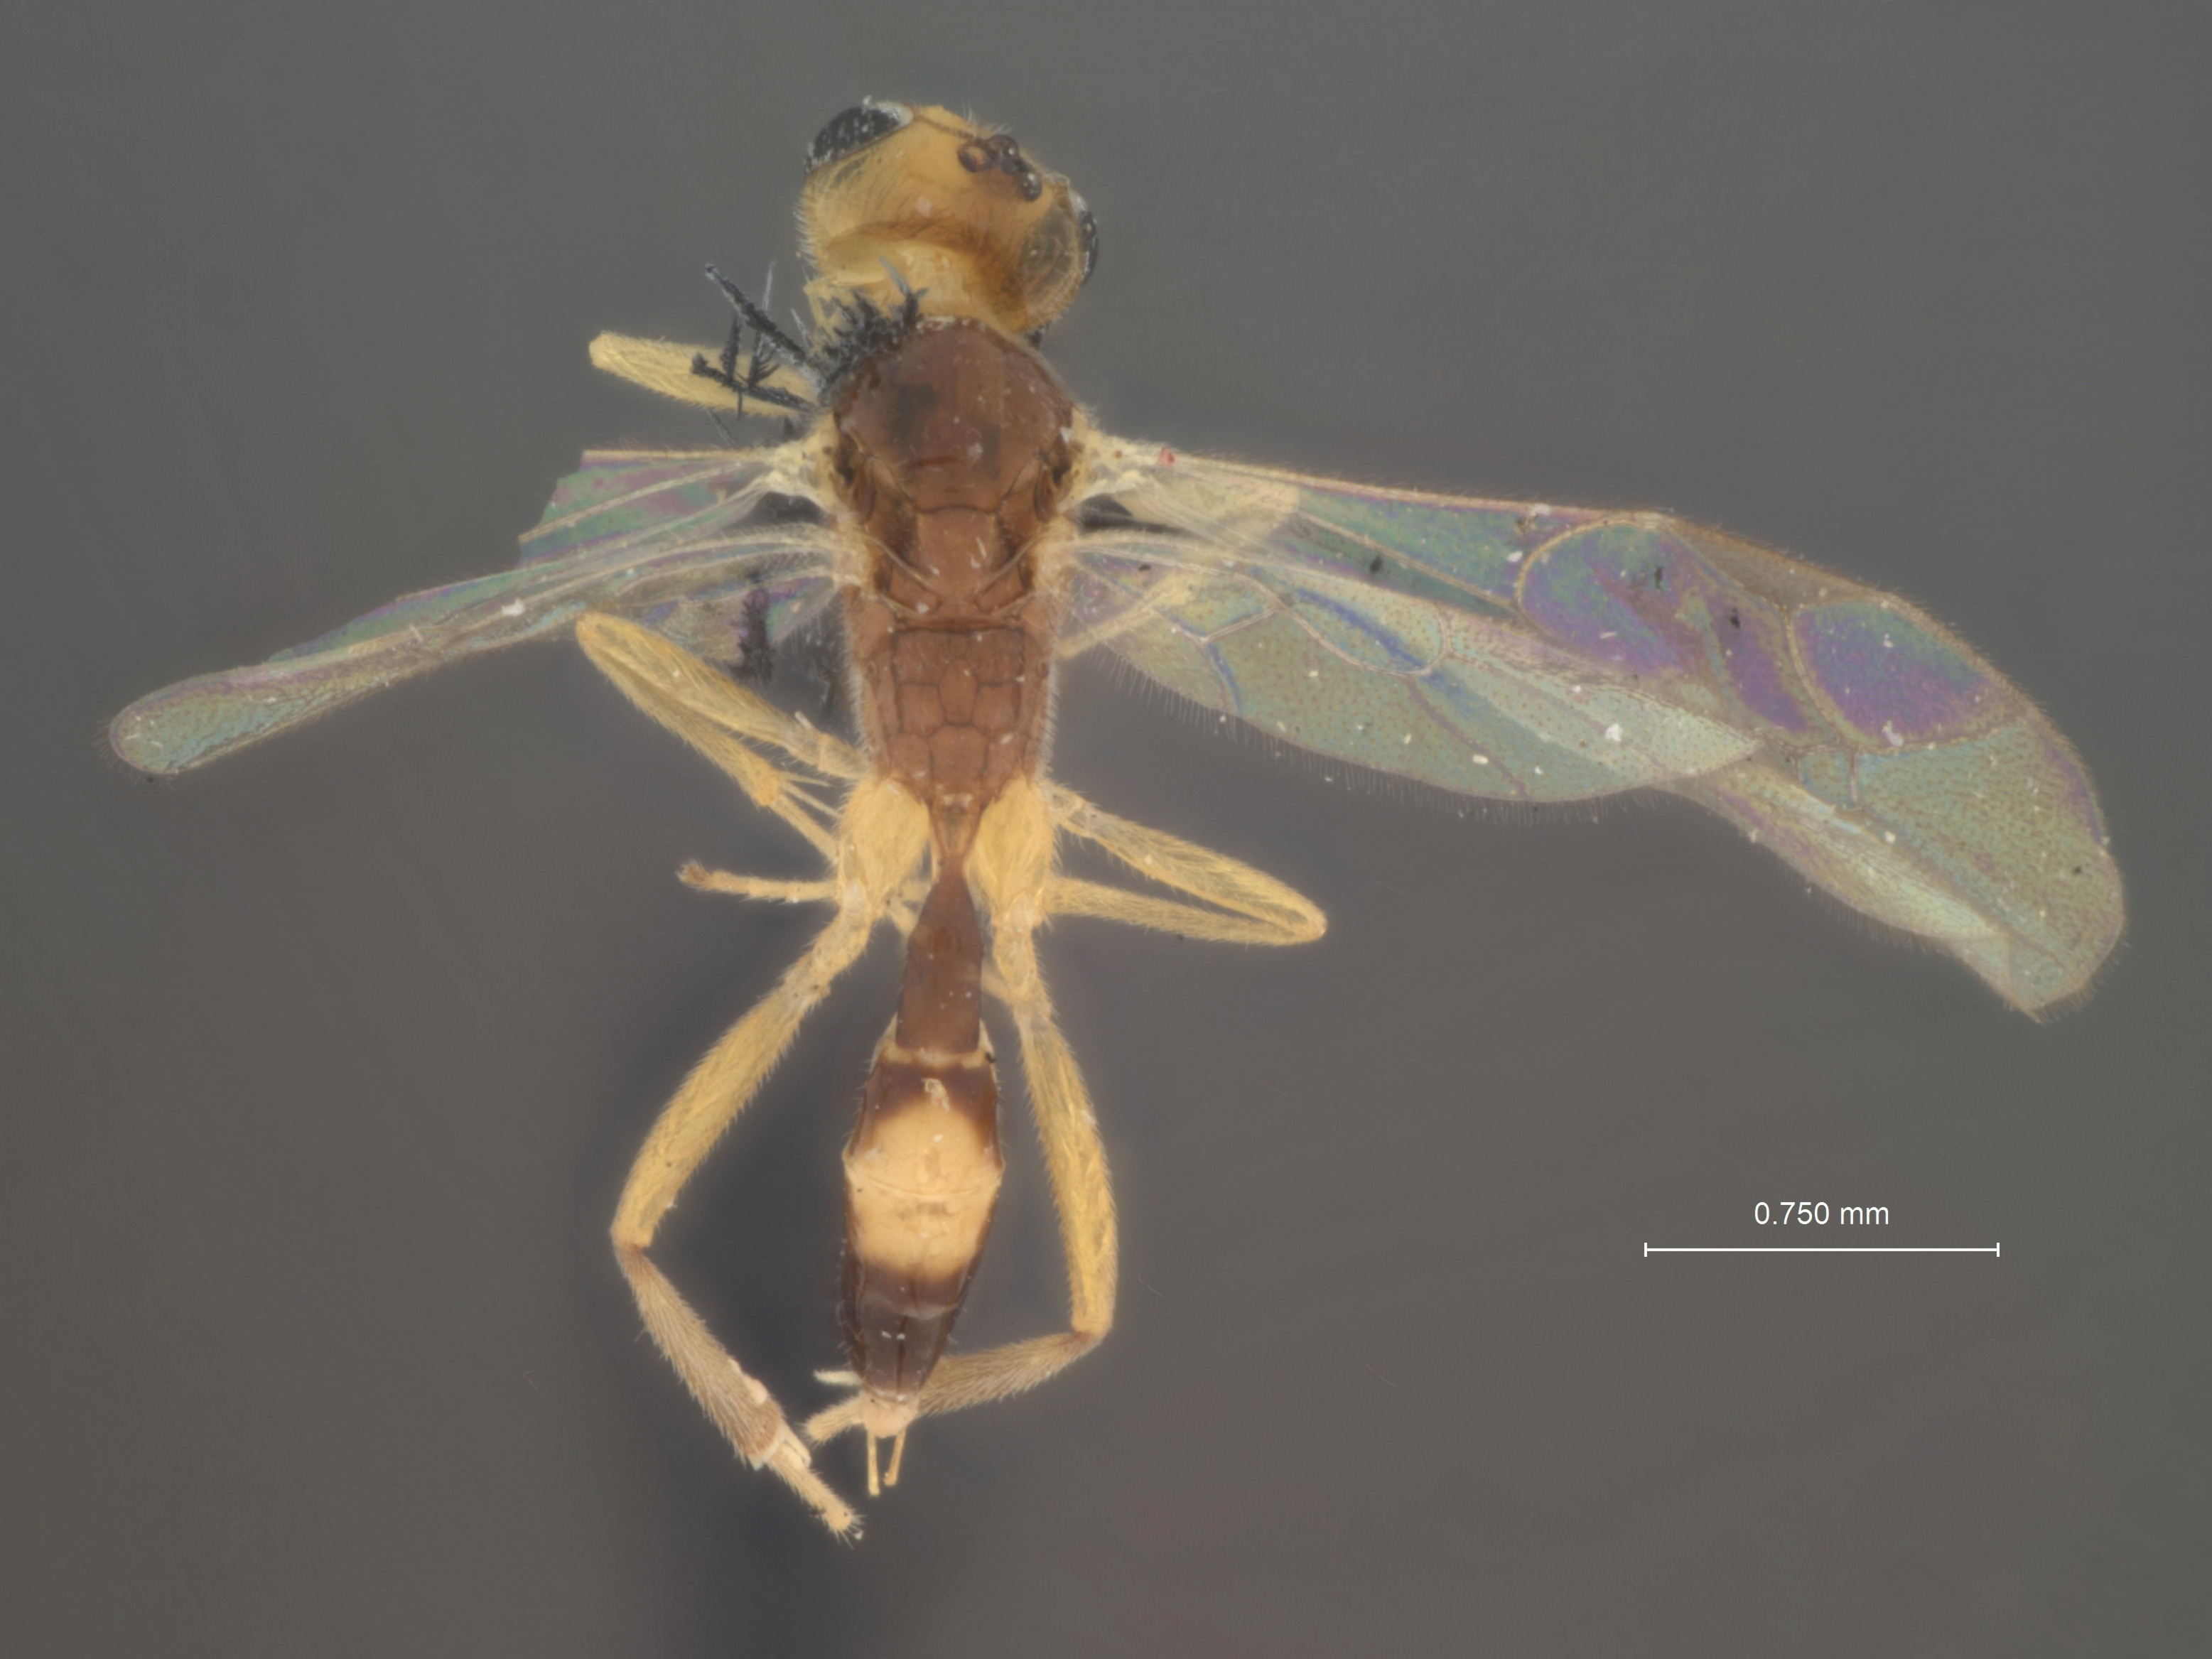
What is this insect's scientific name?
Mesochorus aprilinus
